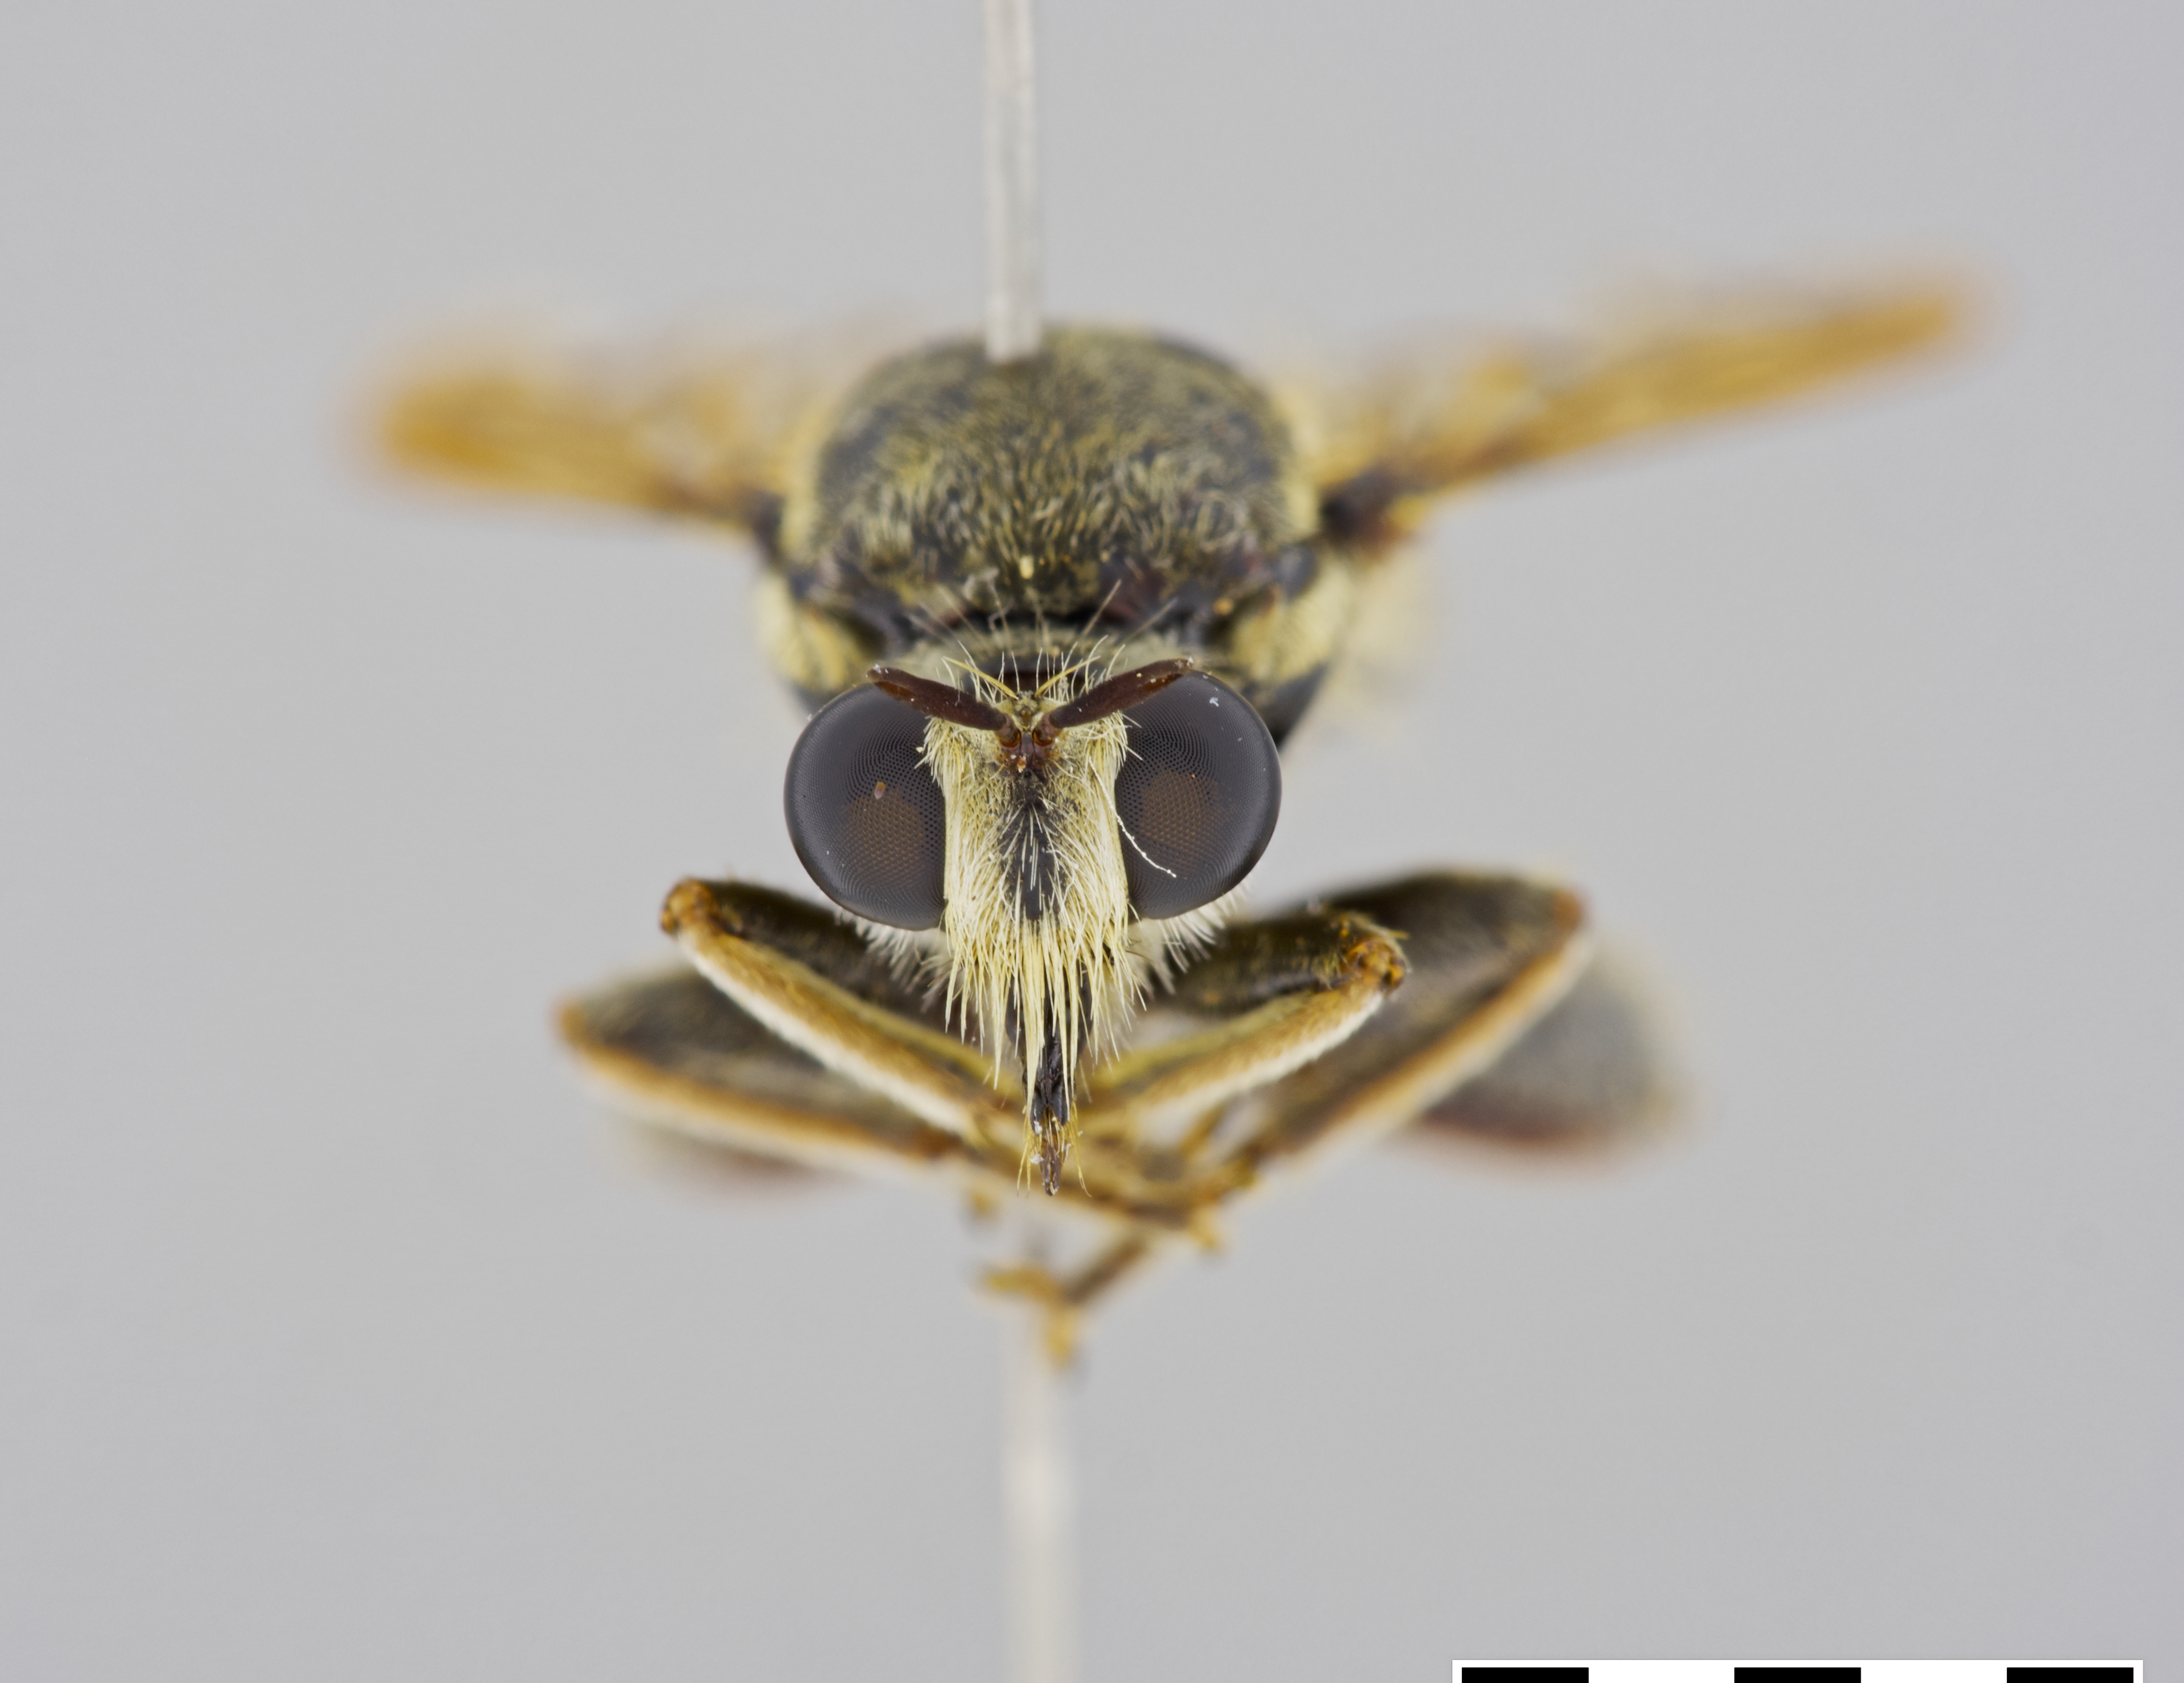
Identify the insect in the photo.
Hoplistomerus nobilis
